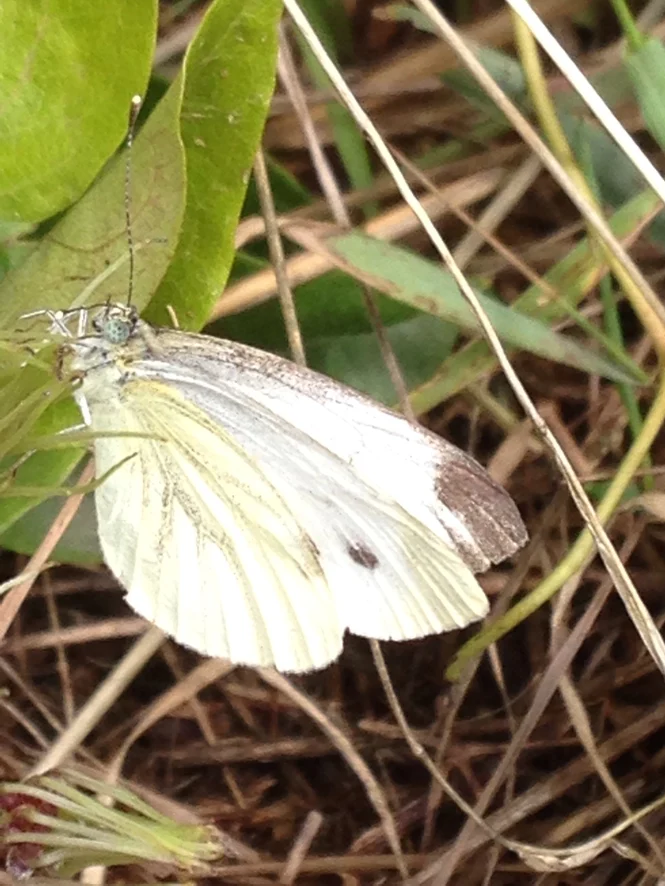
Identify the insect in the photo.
Pieris napi
